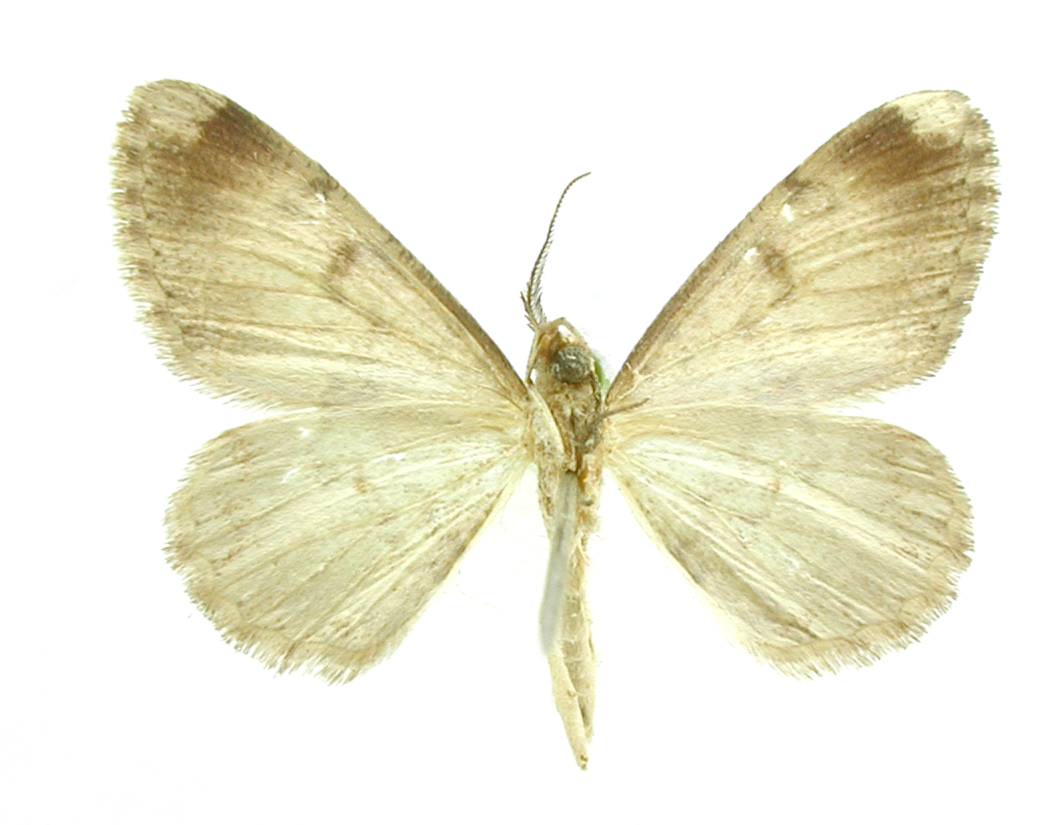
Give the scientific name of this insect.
Boarmia caumata
